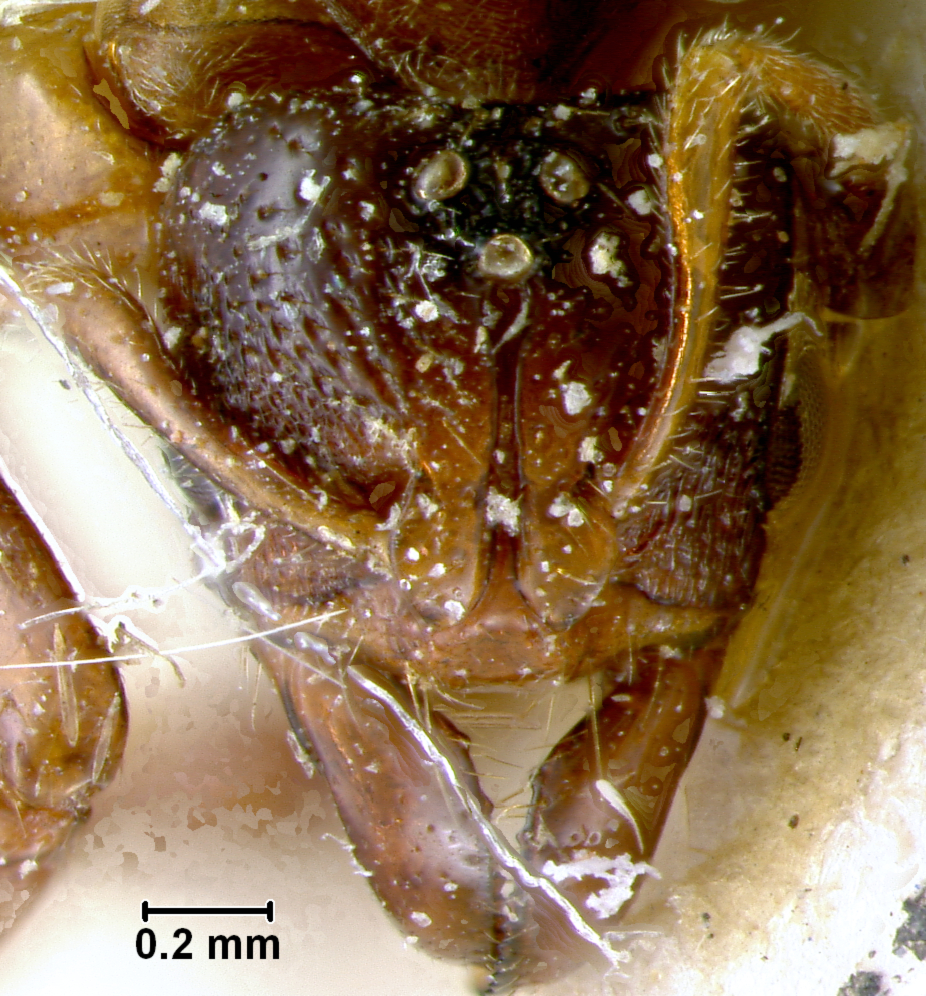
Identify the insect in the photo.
Centromyrmex donisthorpei
